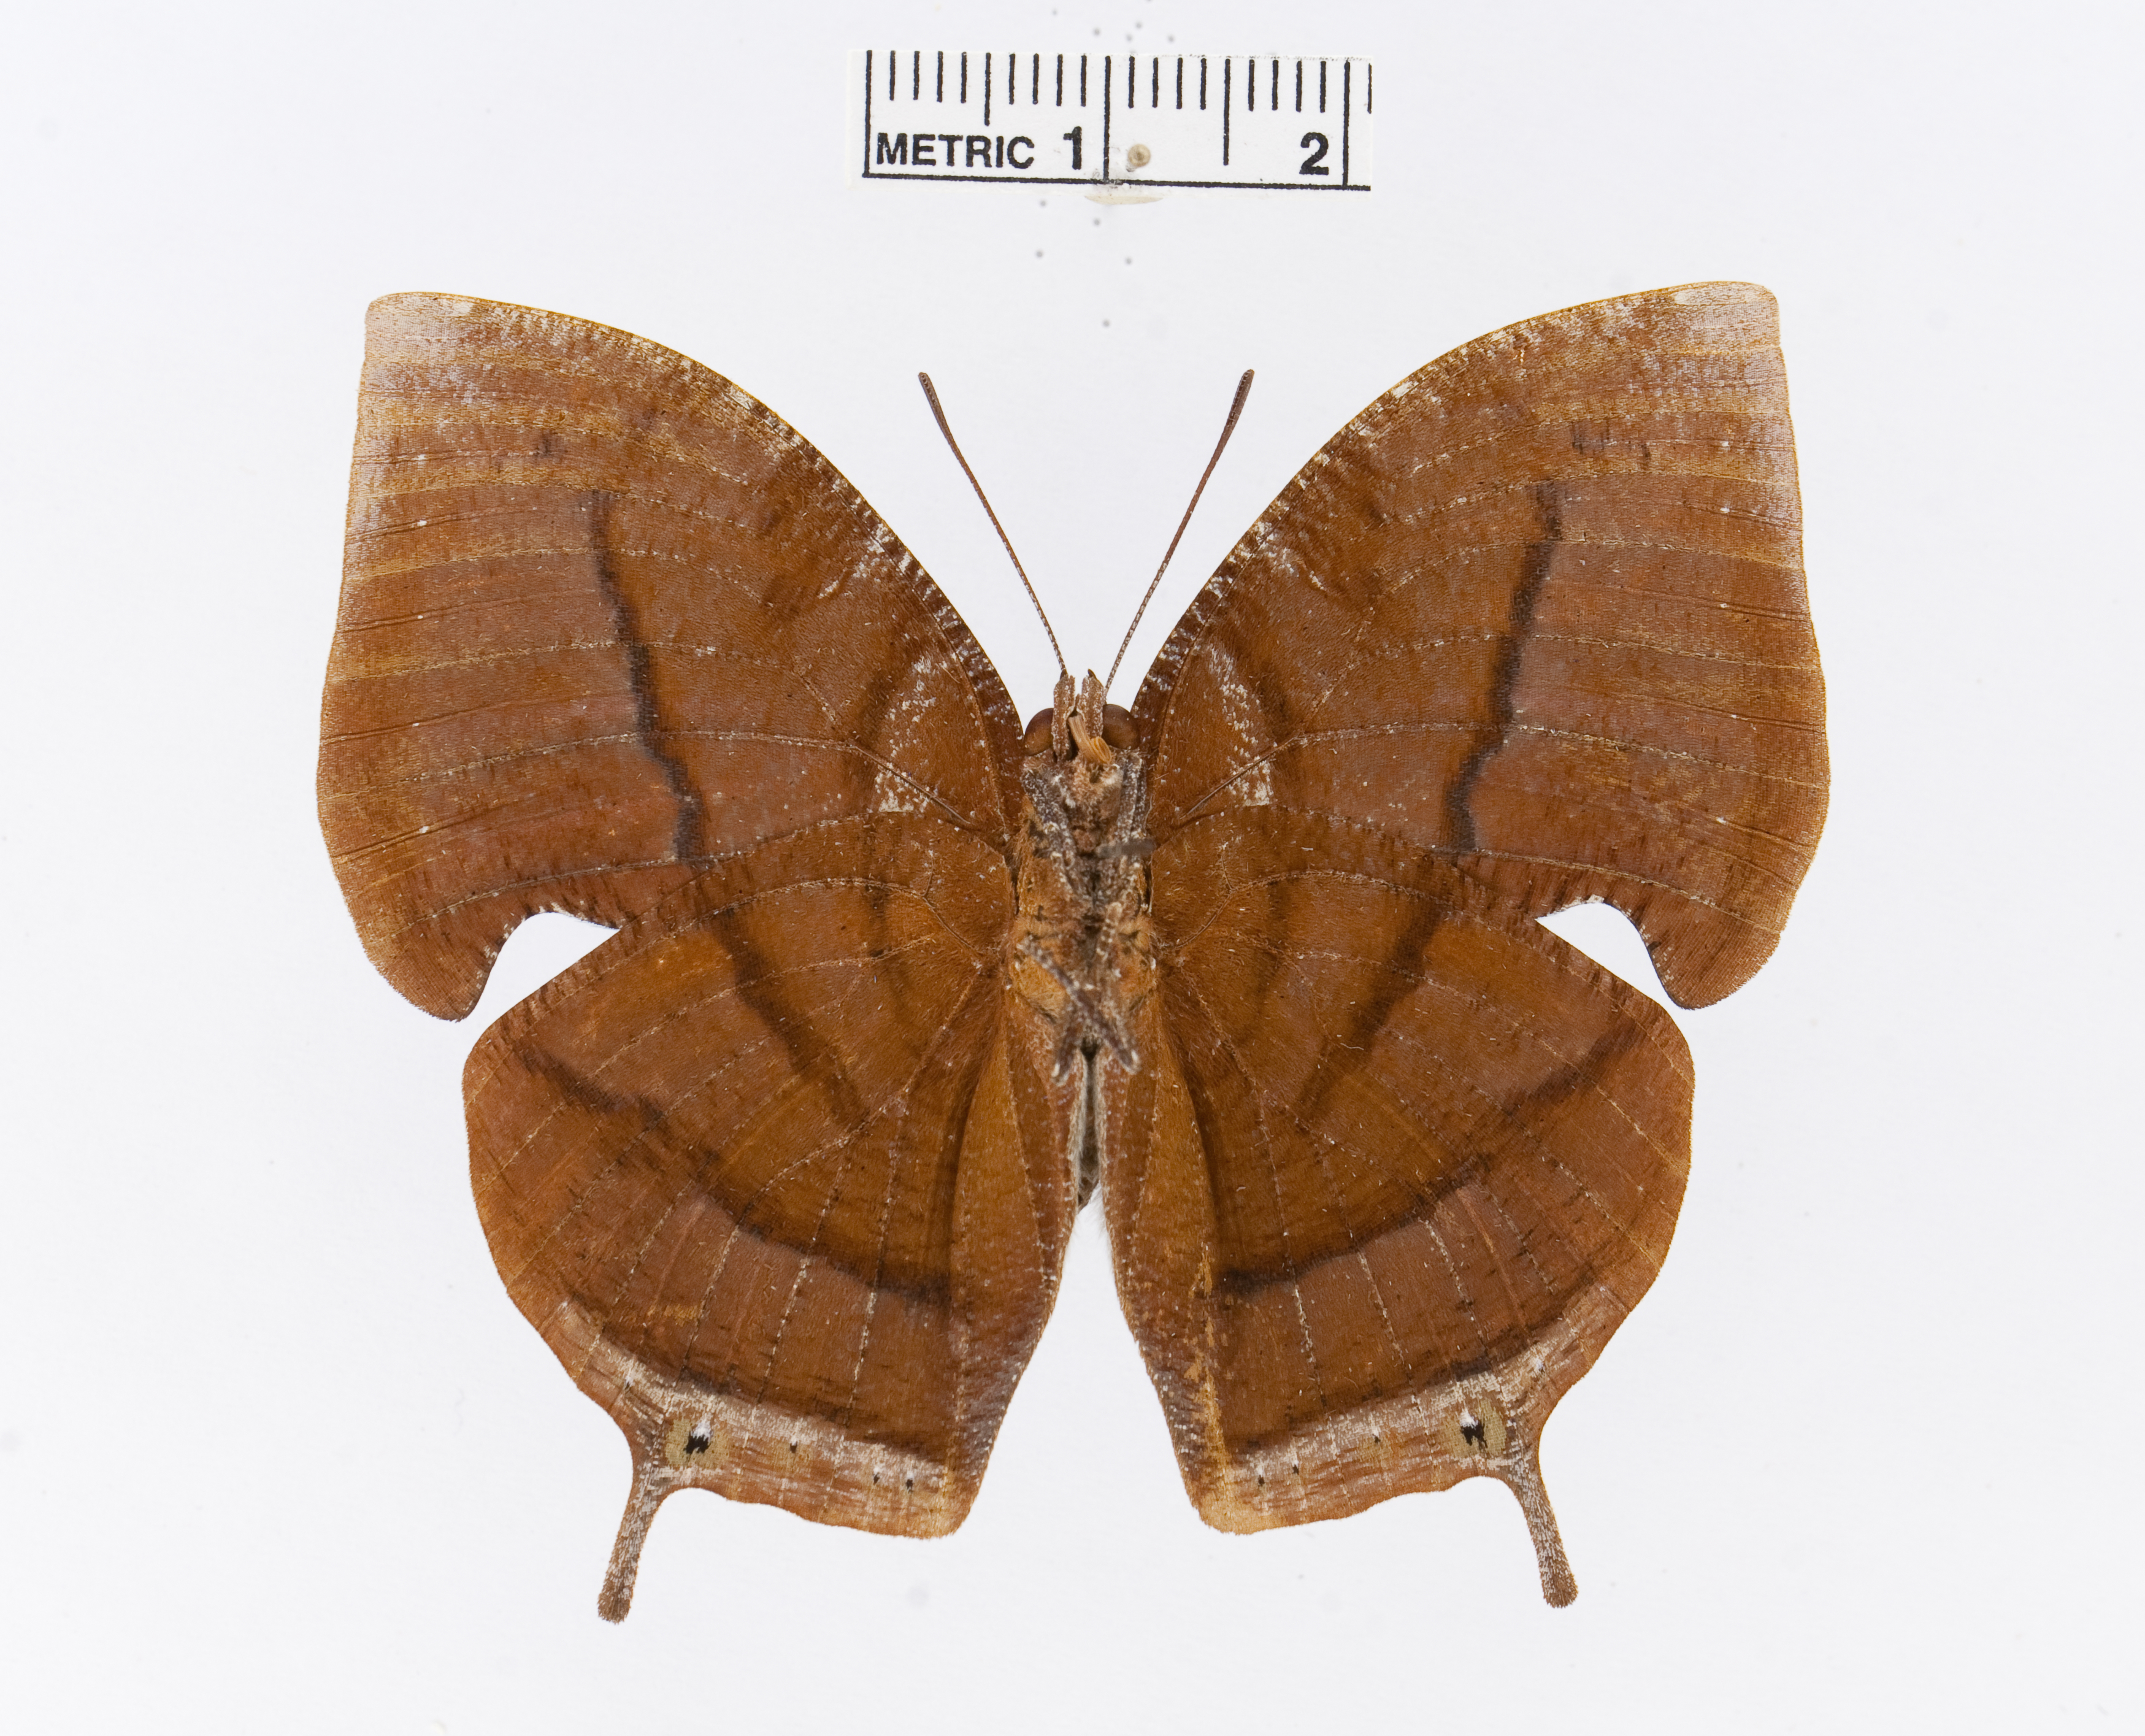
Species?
Memphis philumena
